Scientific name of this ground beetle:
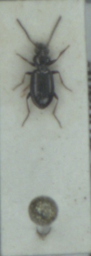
Bembidion lampros
